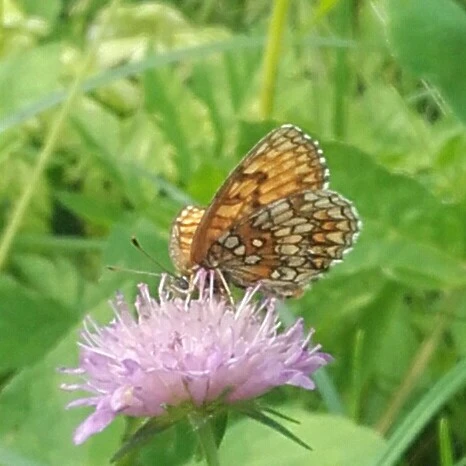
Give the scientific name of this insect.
Melitaea athalia
